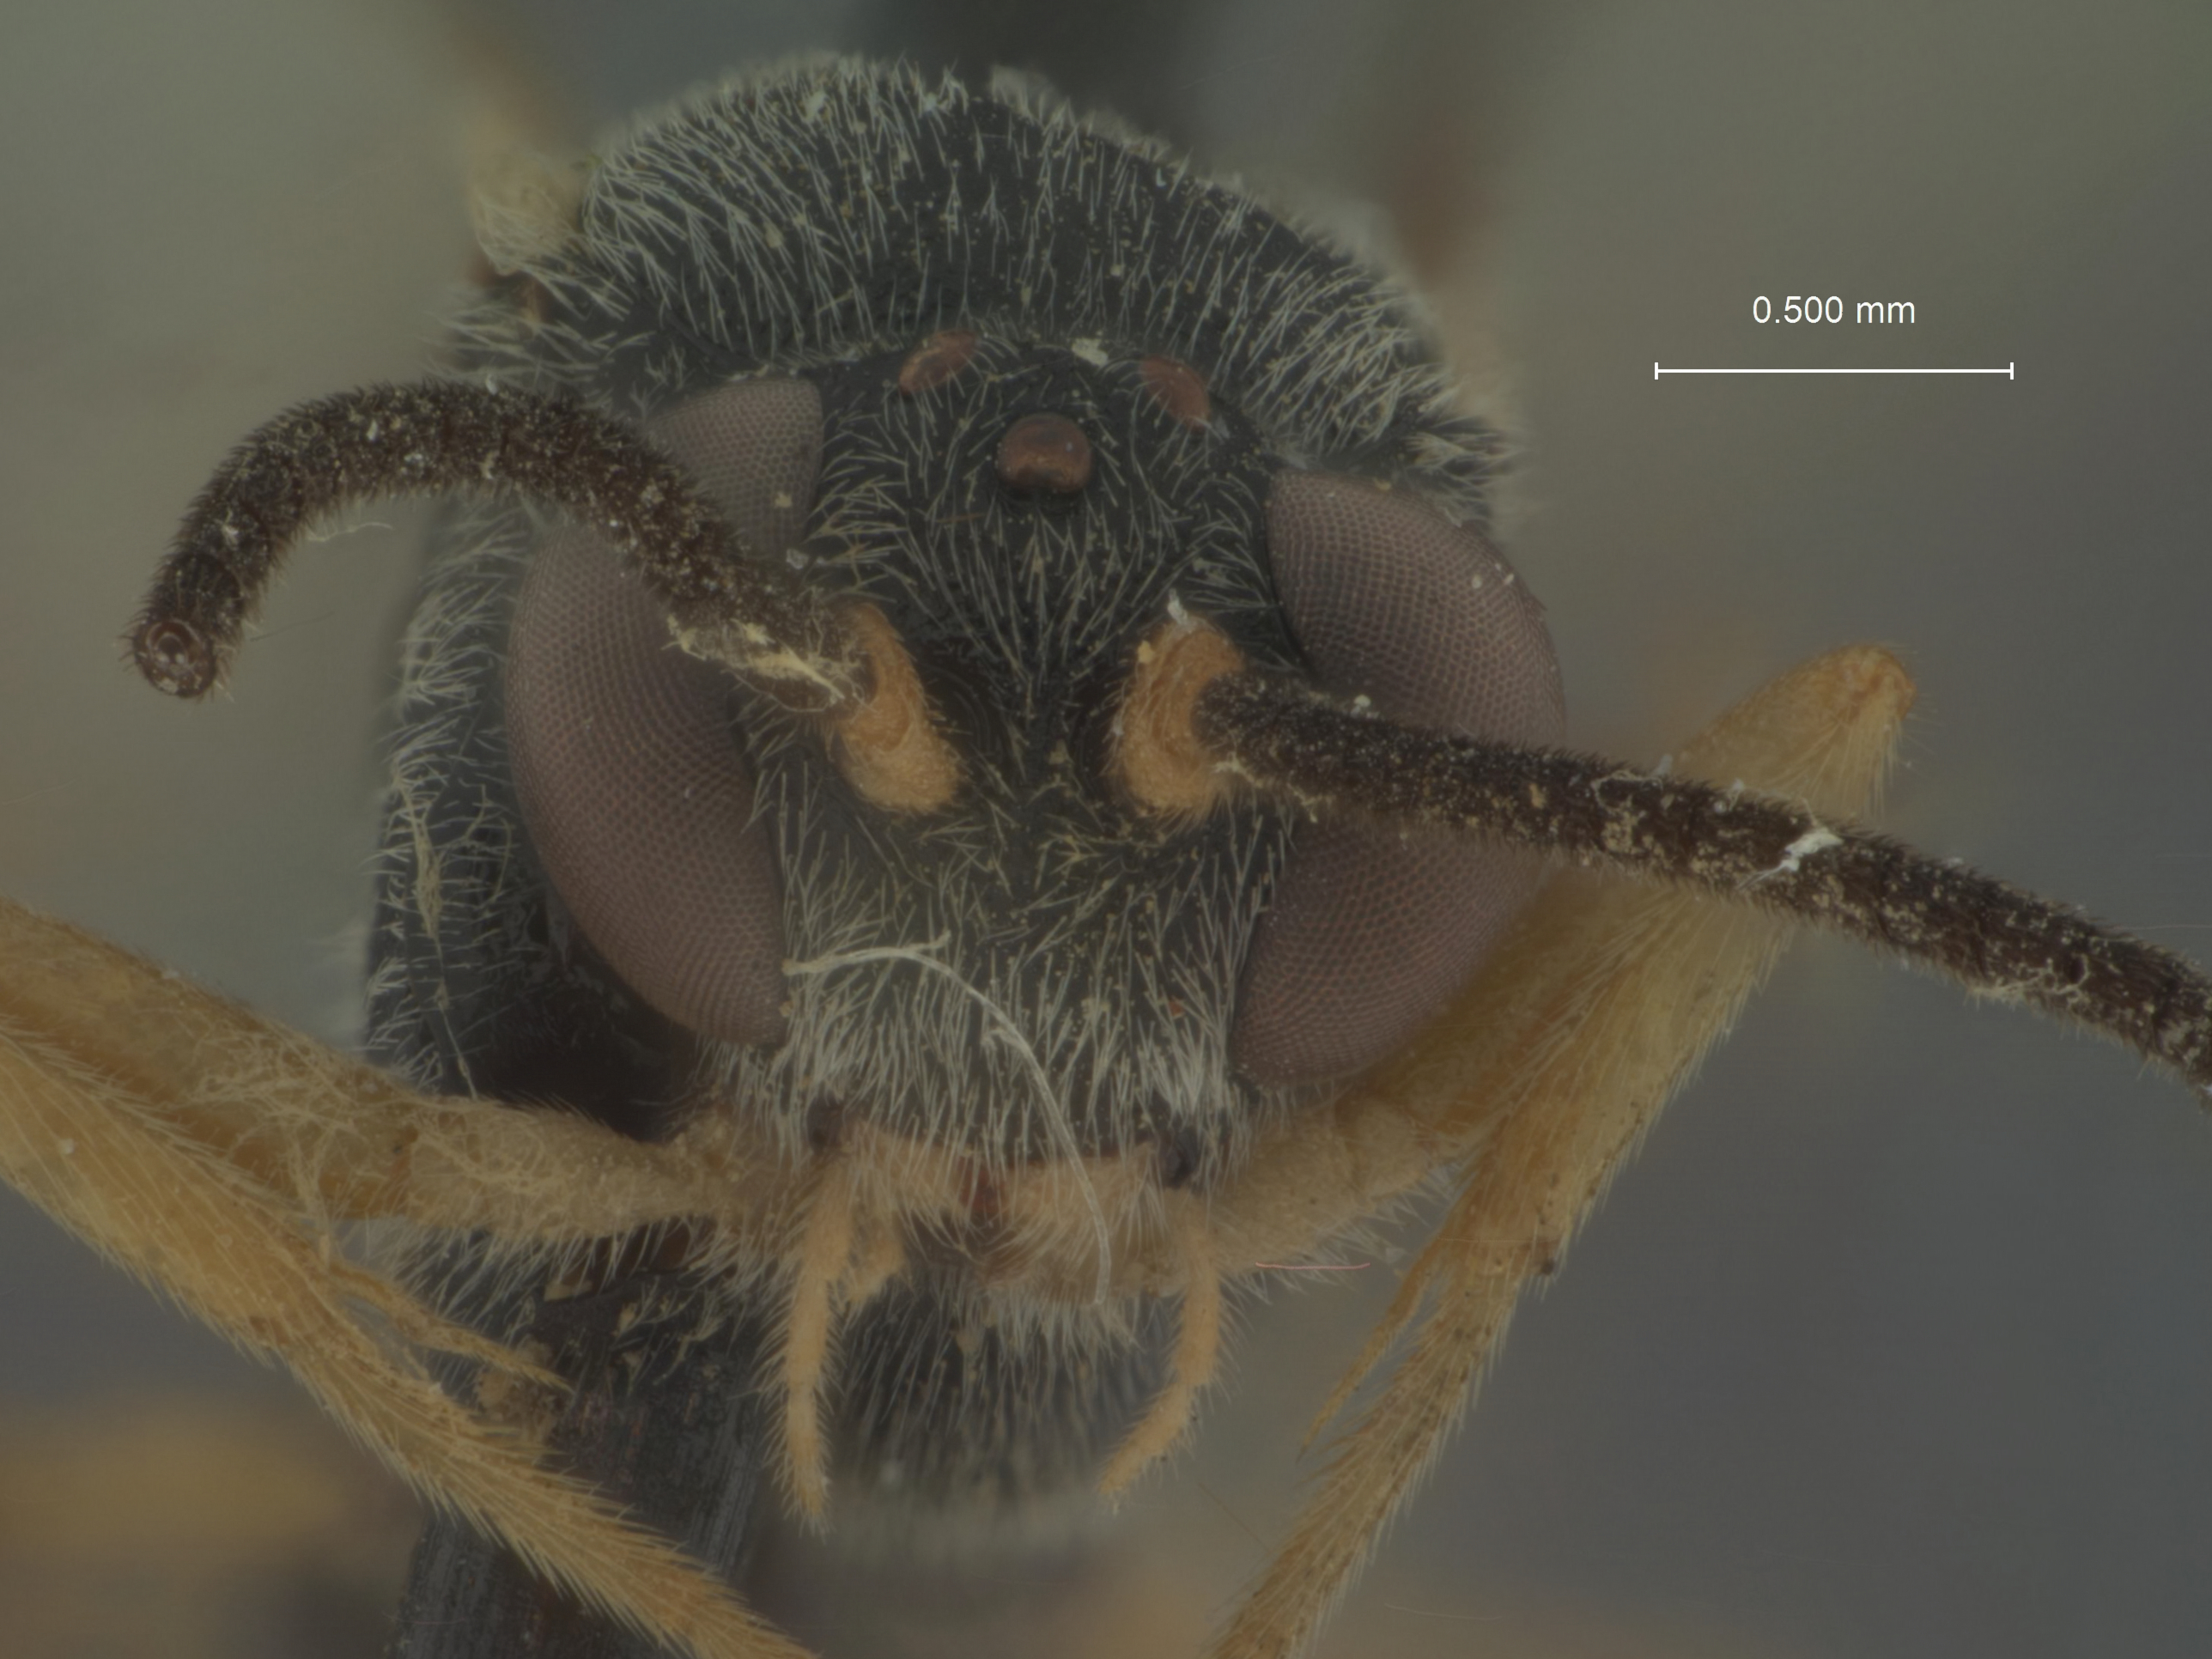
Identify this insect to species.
Charops erythrogaster
